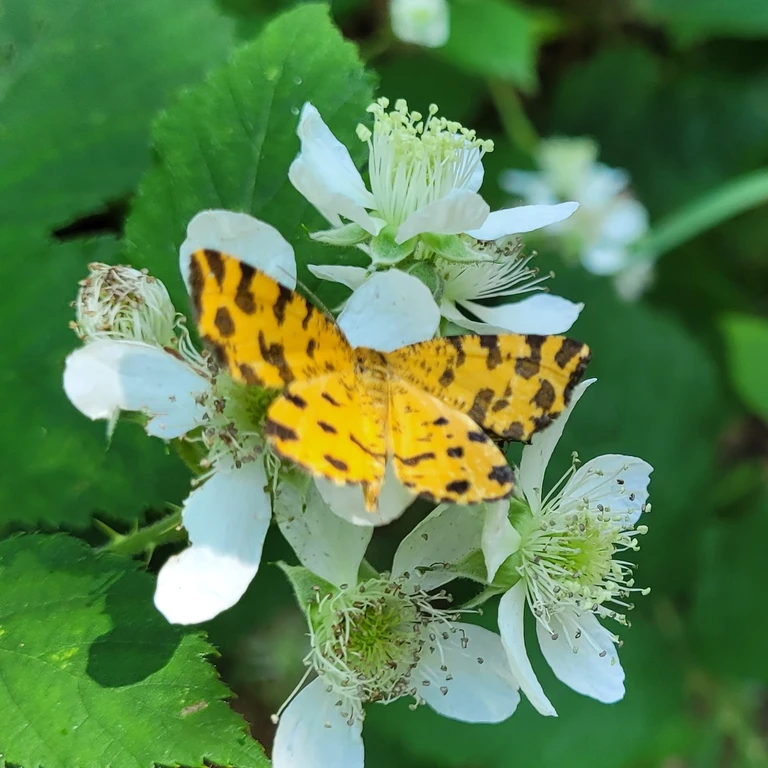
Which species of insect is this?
Pseudopanthera macularia
